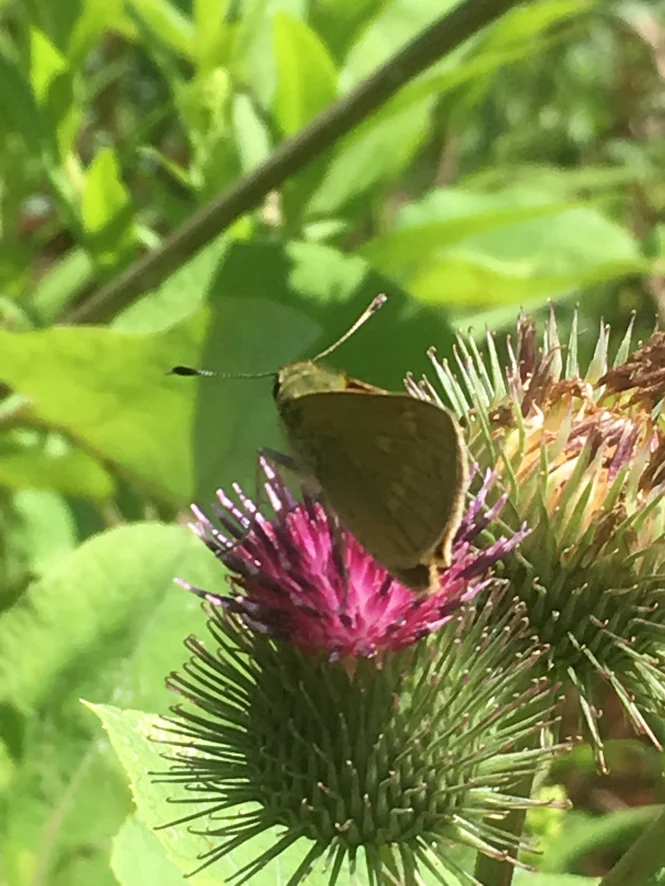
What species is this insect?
Ochlodes sylvanus (also Ochlodes venata)
